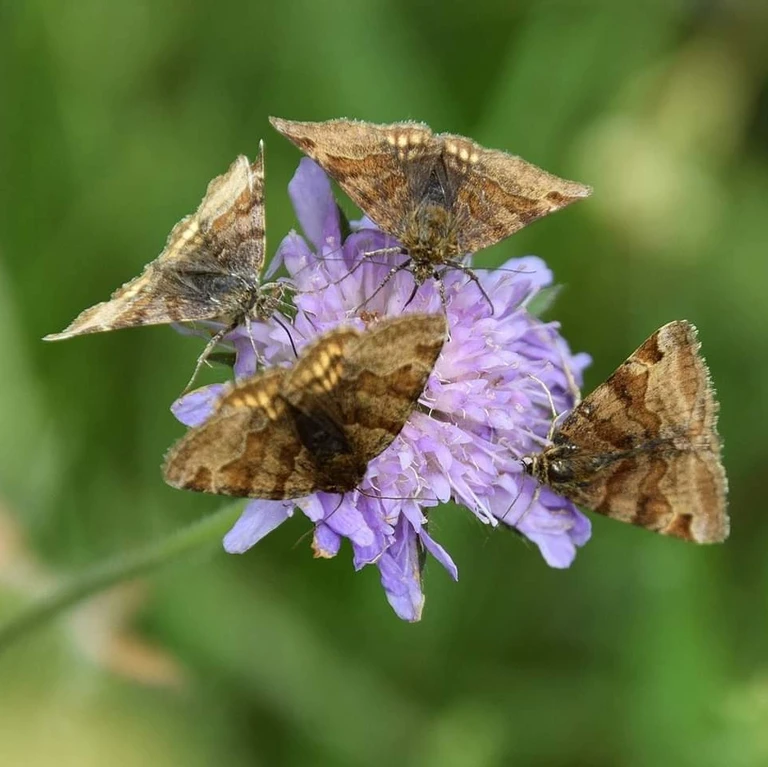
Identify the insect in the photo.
Euclidia glyphica
